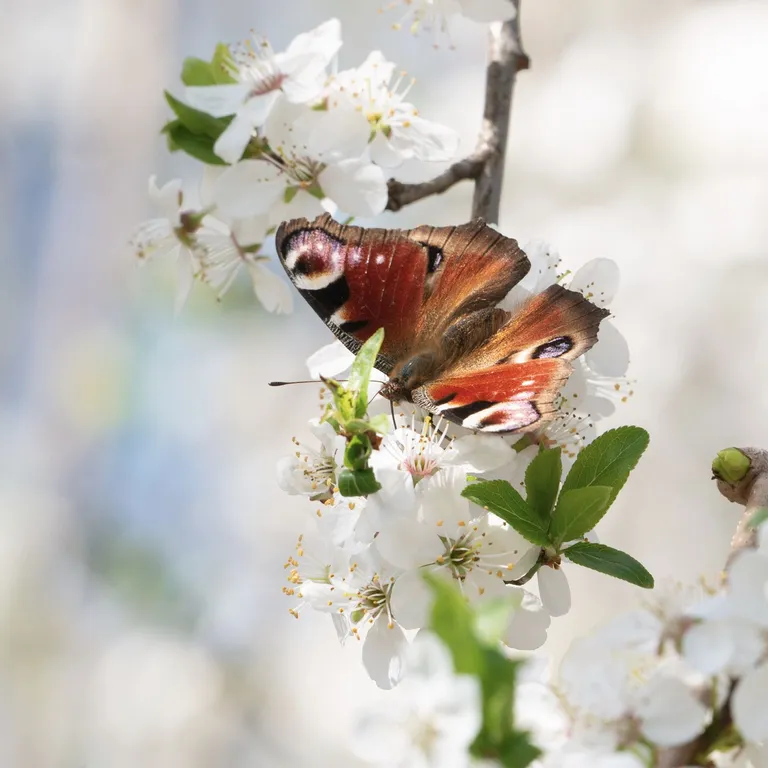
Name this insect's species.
Aglais io
